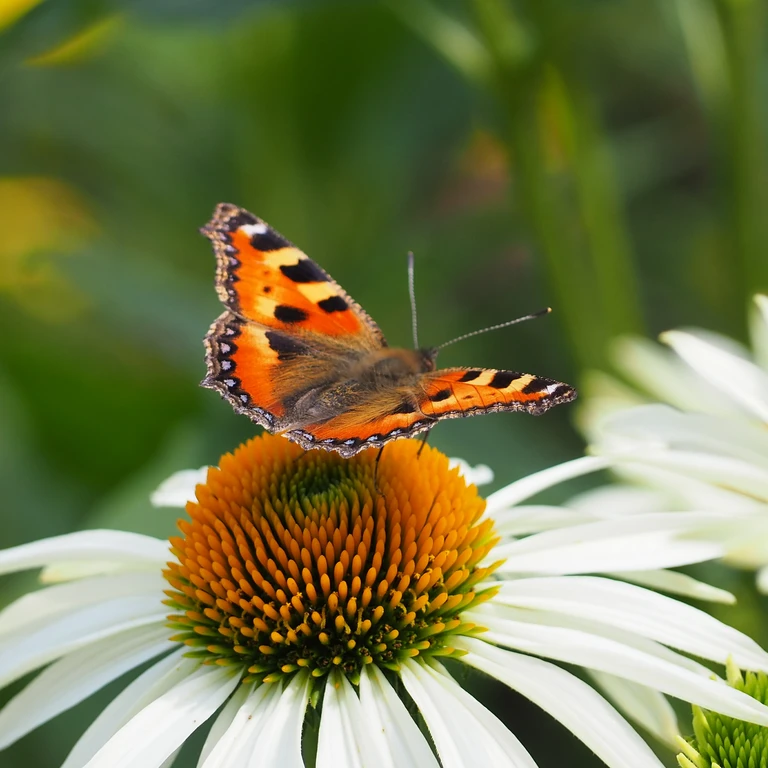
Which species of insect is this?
Aglais urticae
